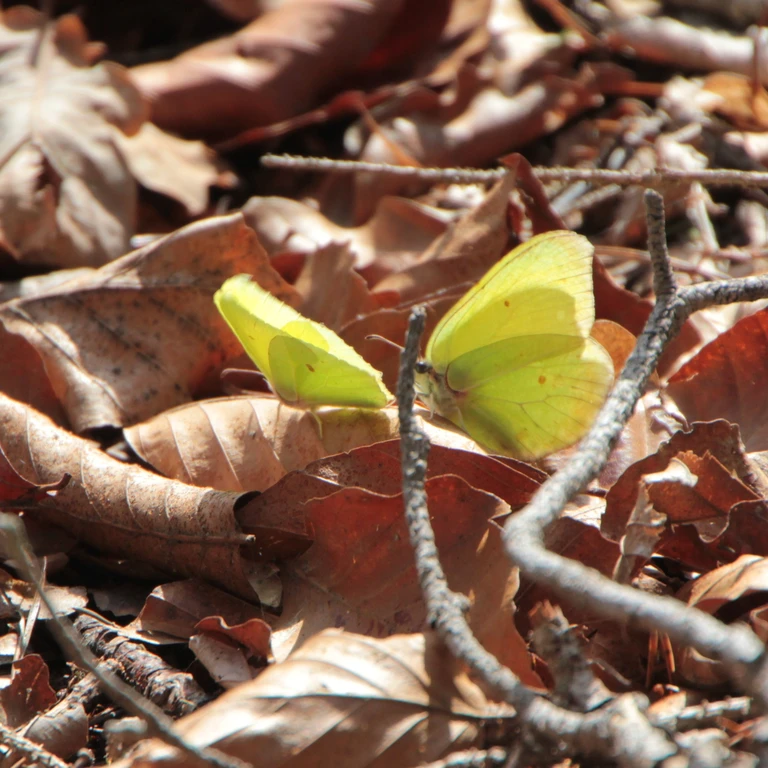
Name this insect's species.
Gonepteryx rhamni
